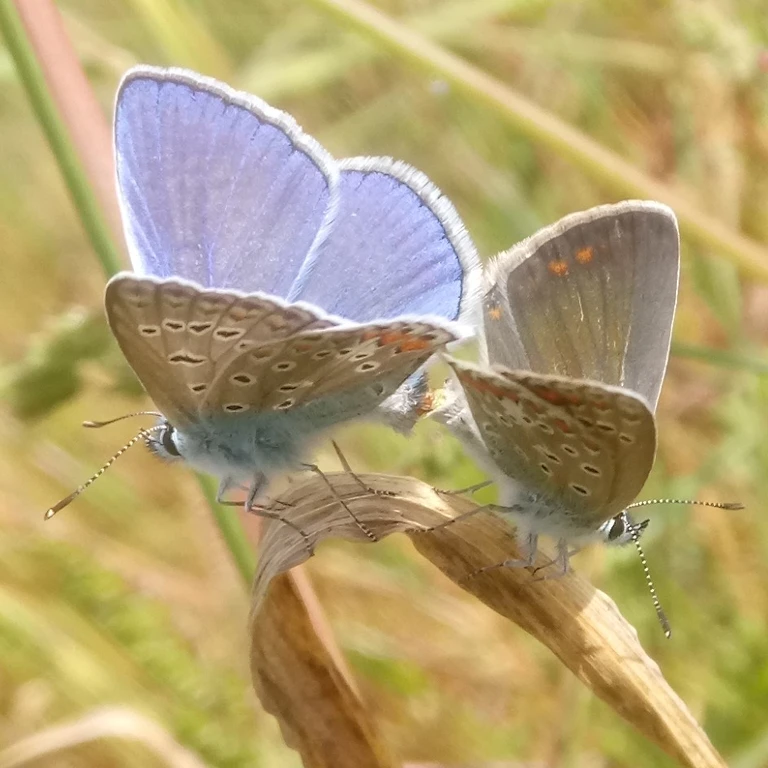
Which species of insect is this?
Polyommatus icarus
